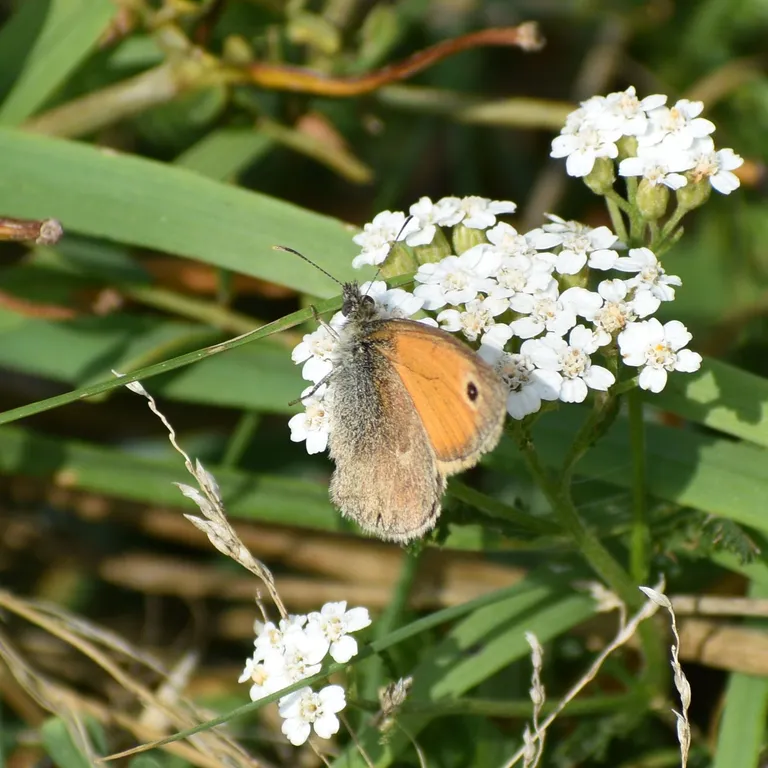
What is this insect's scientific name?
Coenonympha pamphilus
